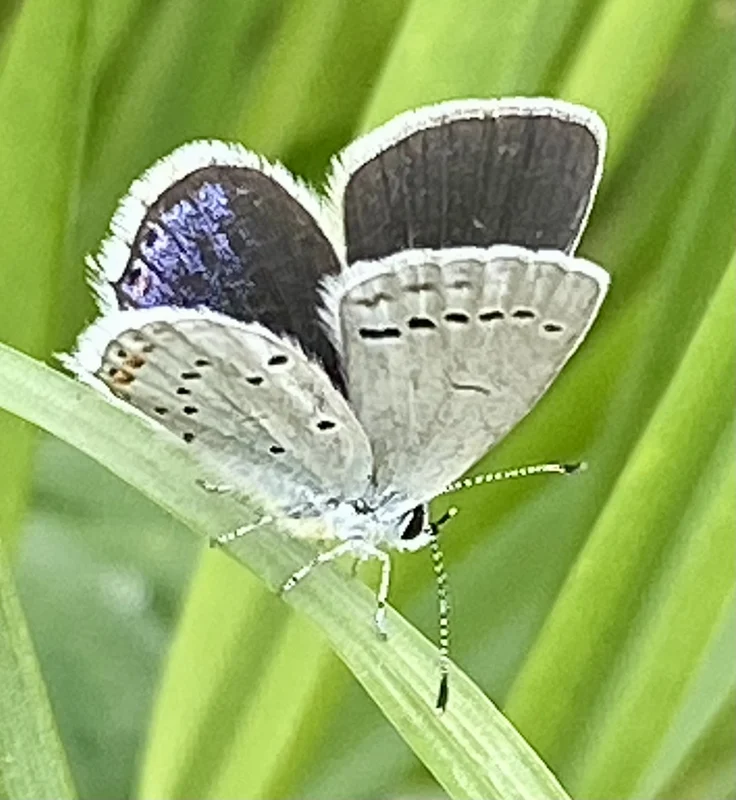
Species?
Cupido argiades (also Elkalyce argiades)
